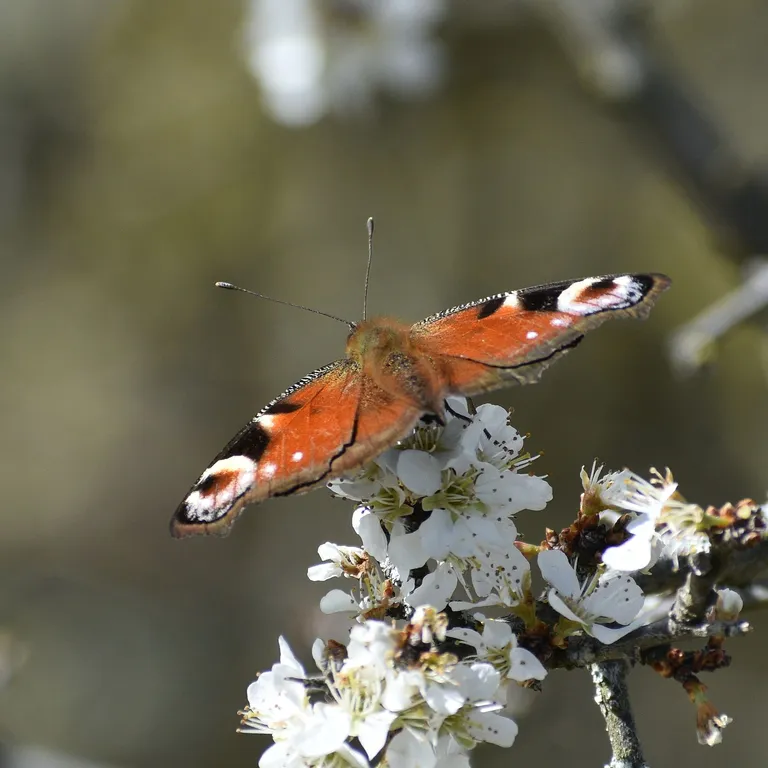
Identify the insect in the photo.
Aglais io
